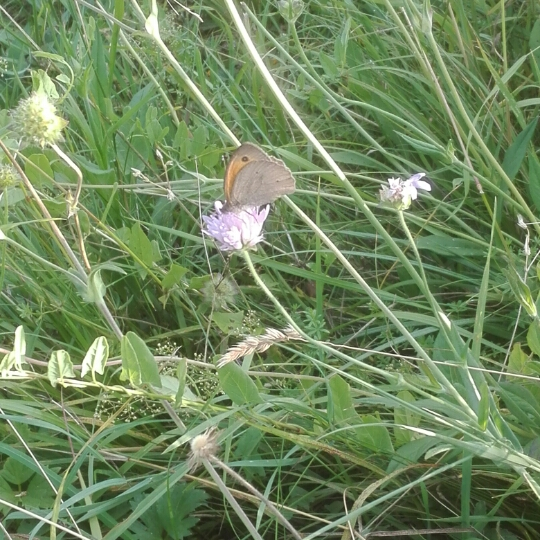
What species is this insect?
Maniola jurtina
